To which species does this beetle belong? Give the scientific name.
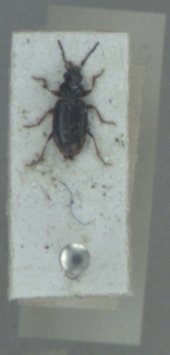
Bembidion lunulatum
